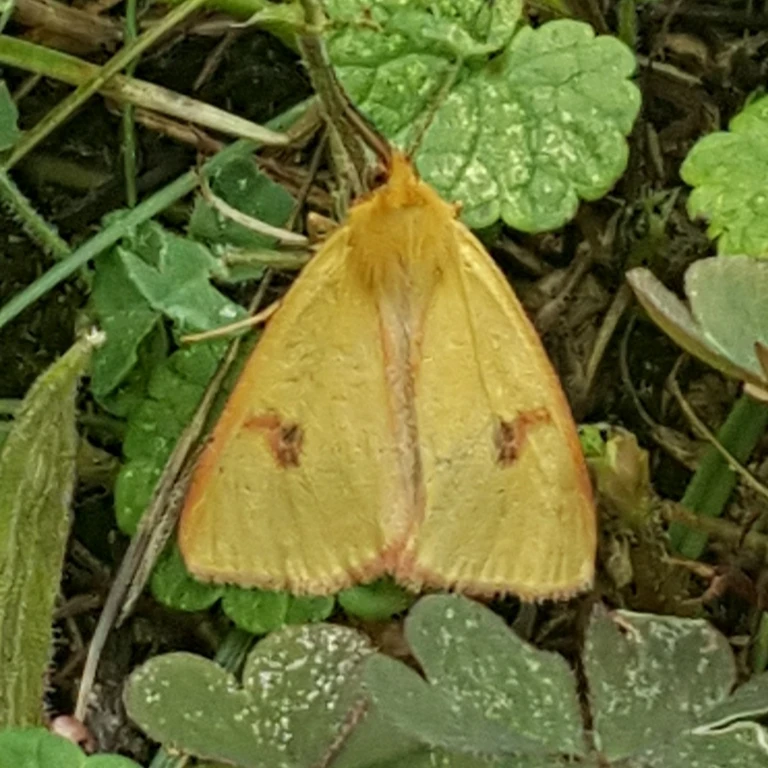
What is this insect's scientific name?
Diacrisia sannio
